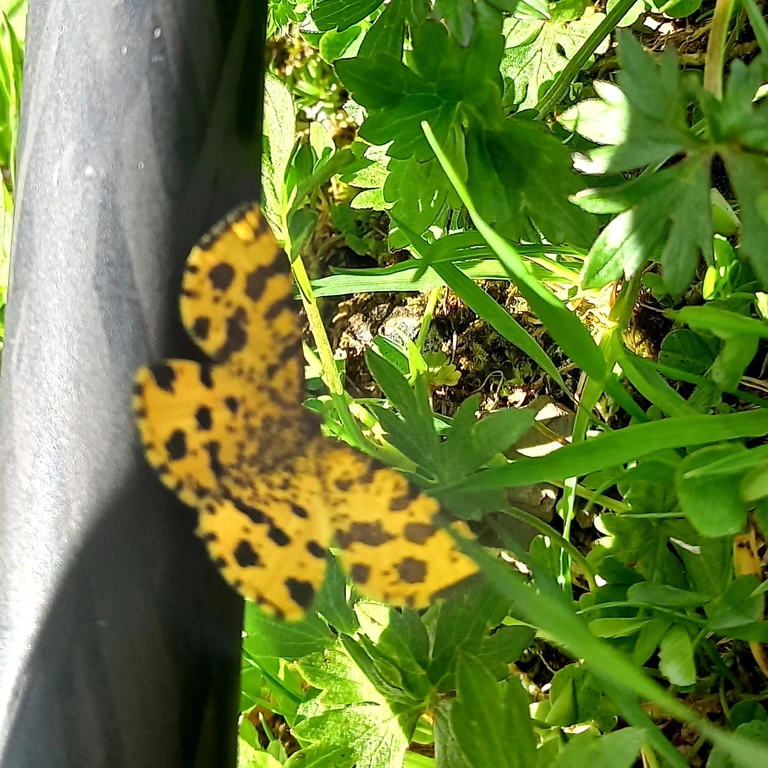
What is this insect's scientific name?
Pseudopanthera macularia
